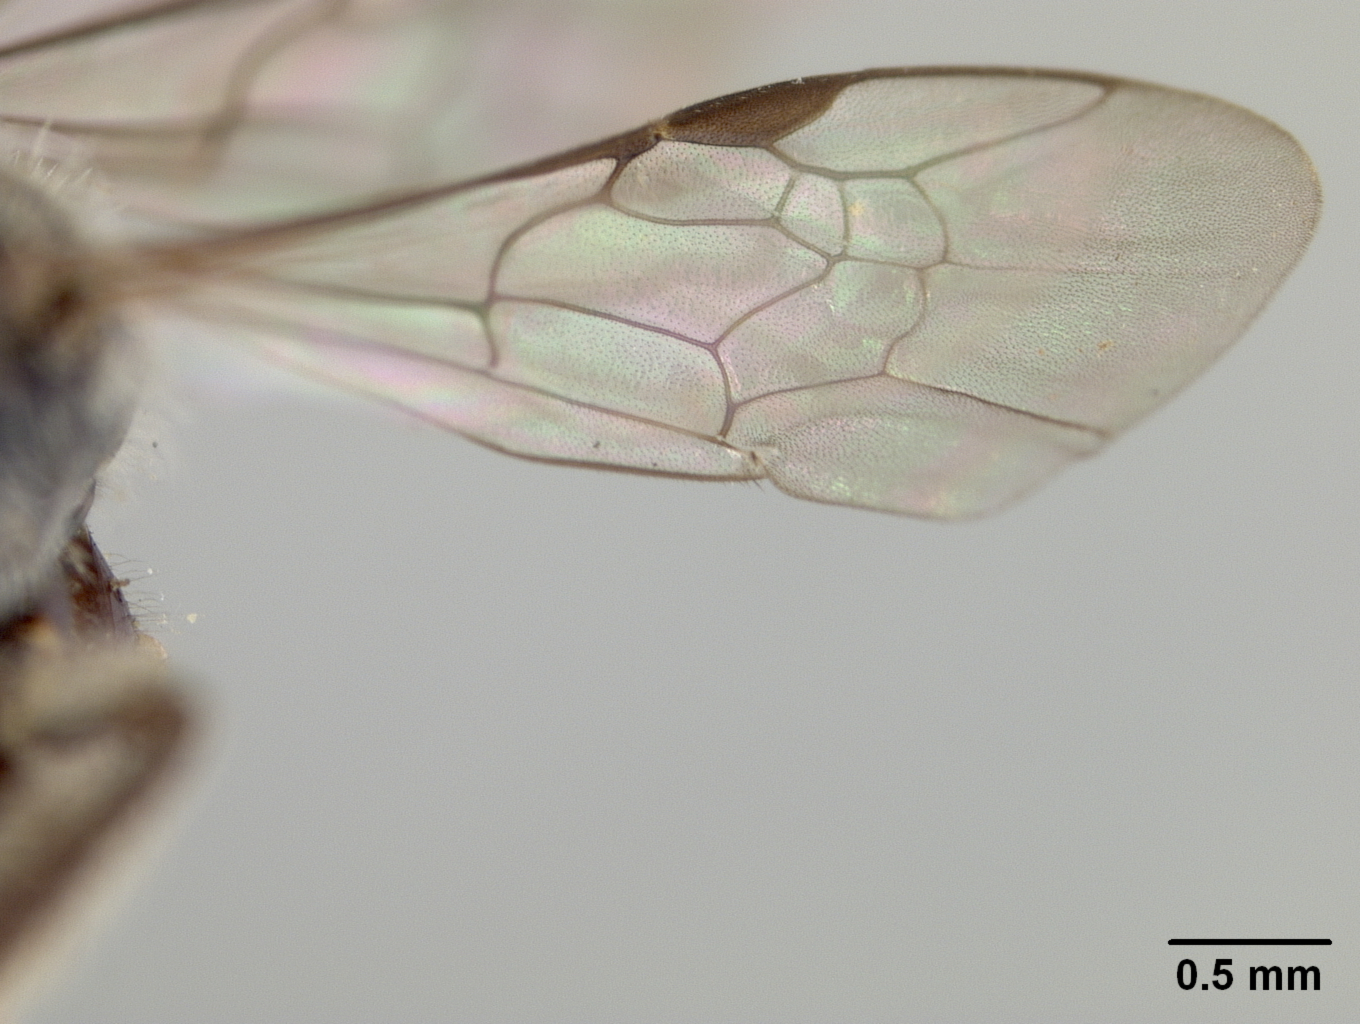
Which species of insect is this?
Halictus indistinctus
